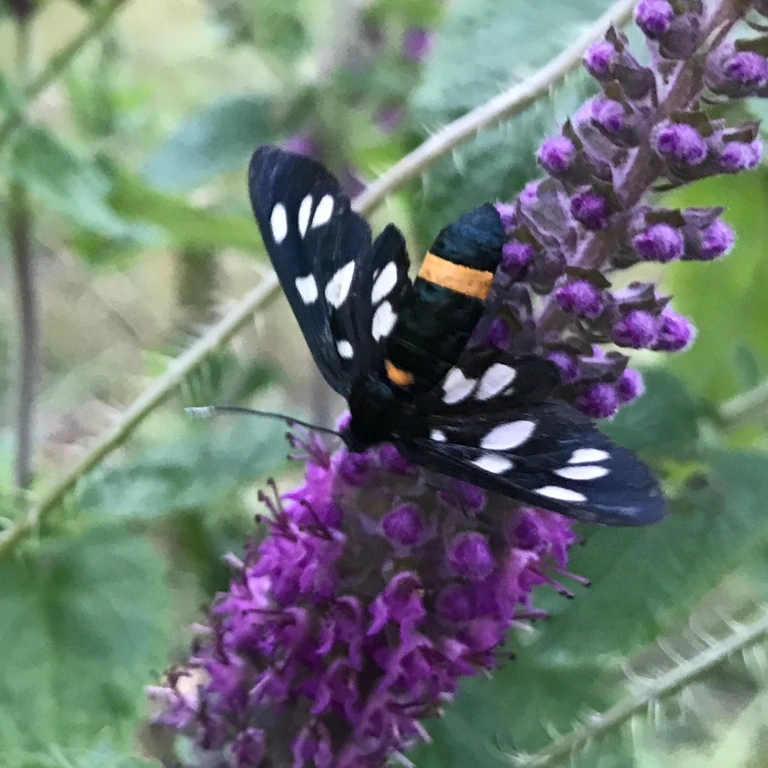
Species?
Amata phegea
